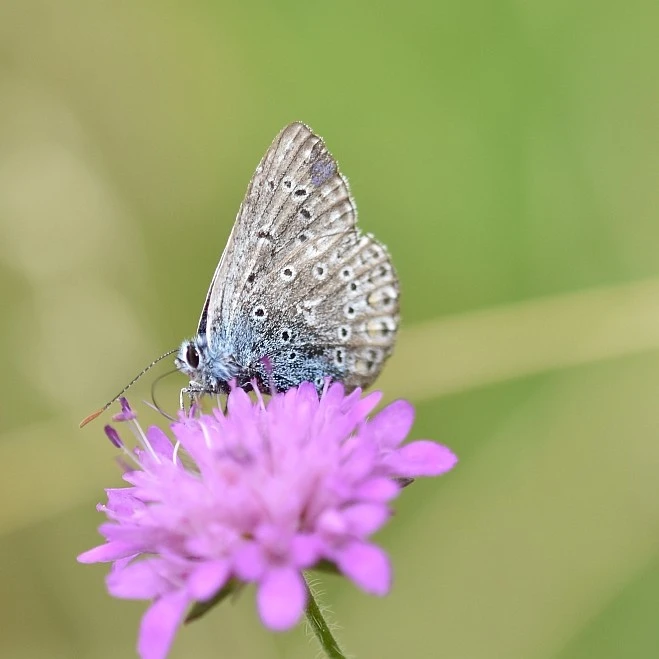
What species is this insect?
Polyommatus icarus
